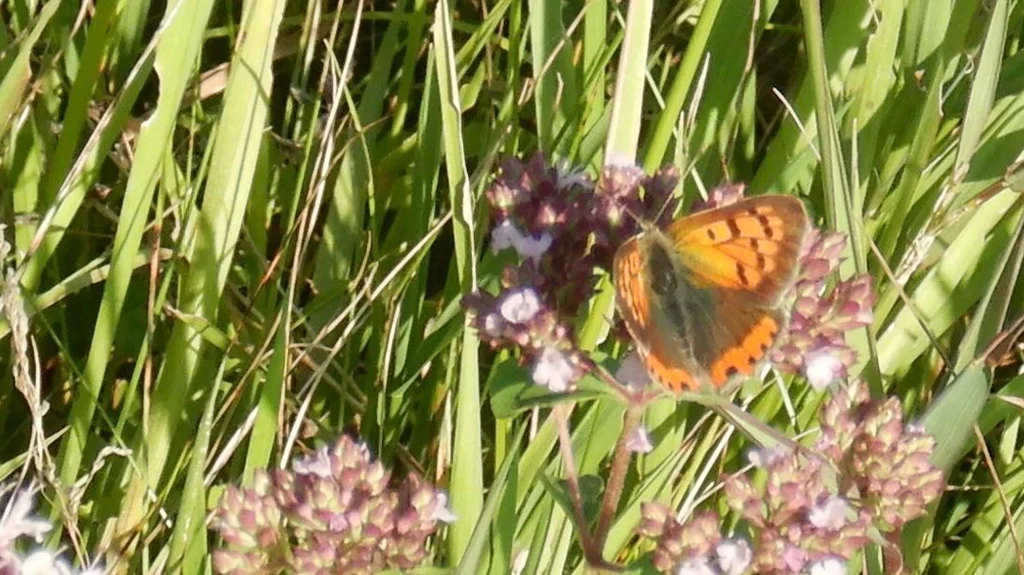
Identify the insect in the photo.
Lycaena phlaeas
